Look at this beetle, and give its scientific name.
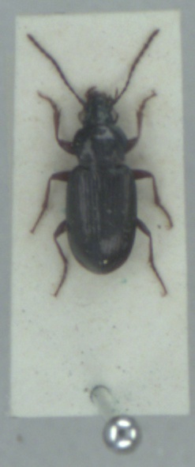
Pogonus chalceus
